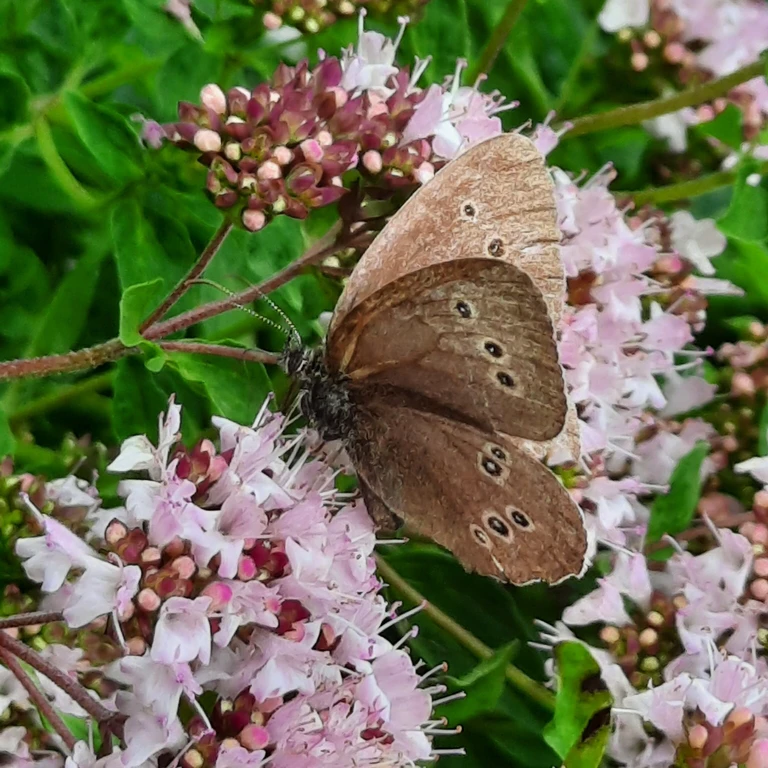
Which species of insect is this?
Aphantopus hyperantus
